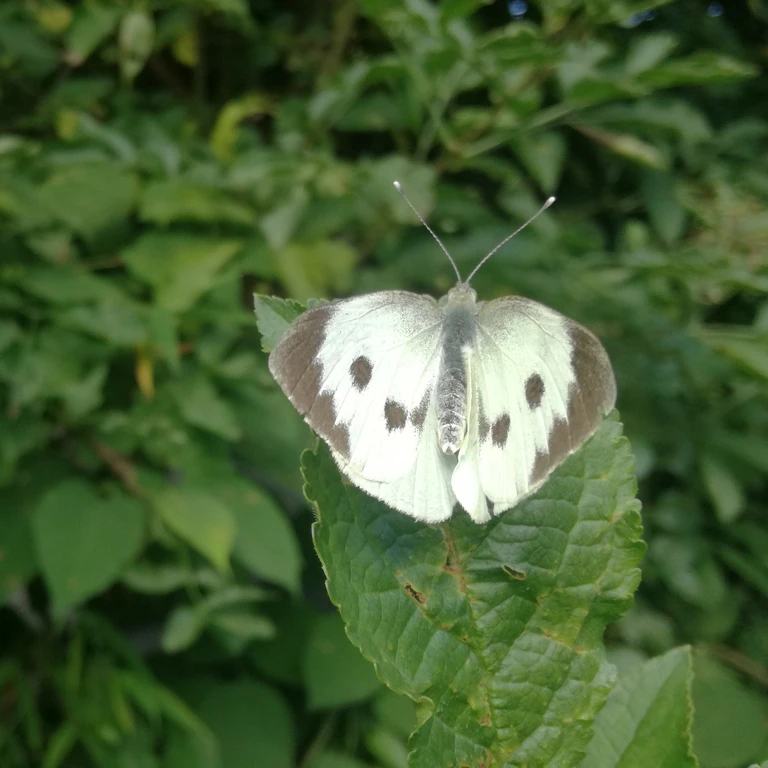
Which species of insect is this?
Pieris brassicae
